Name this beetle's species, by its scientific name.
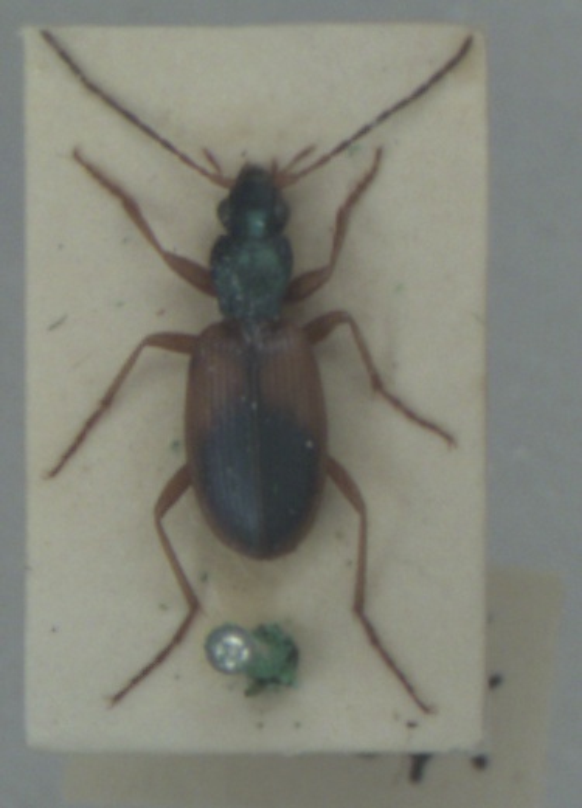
Anchomenus dorsalis
